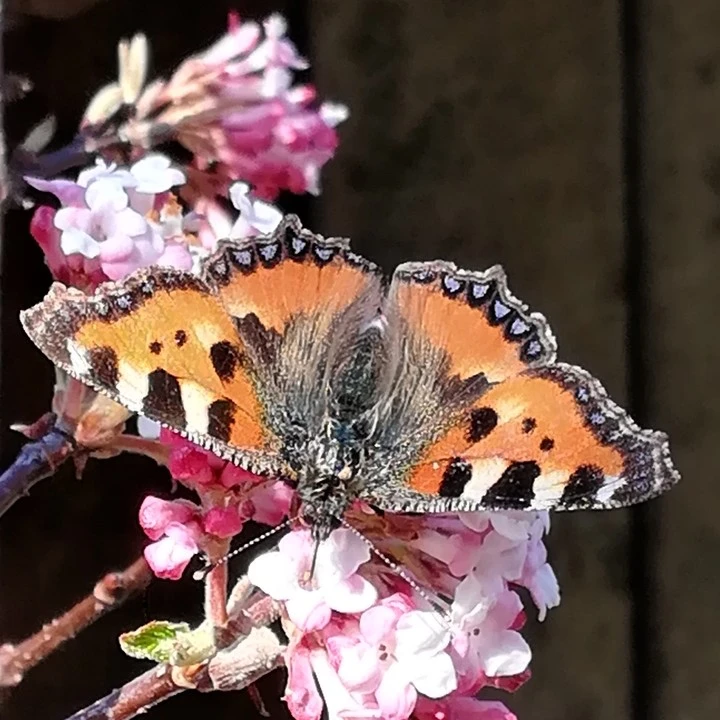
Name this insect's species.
Aglais urticae
